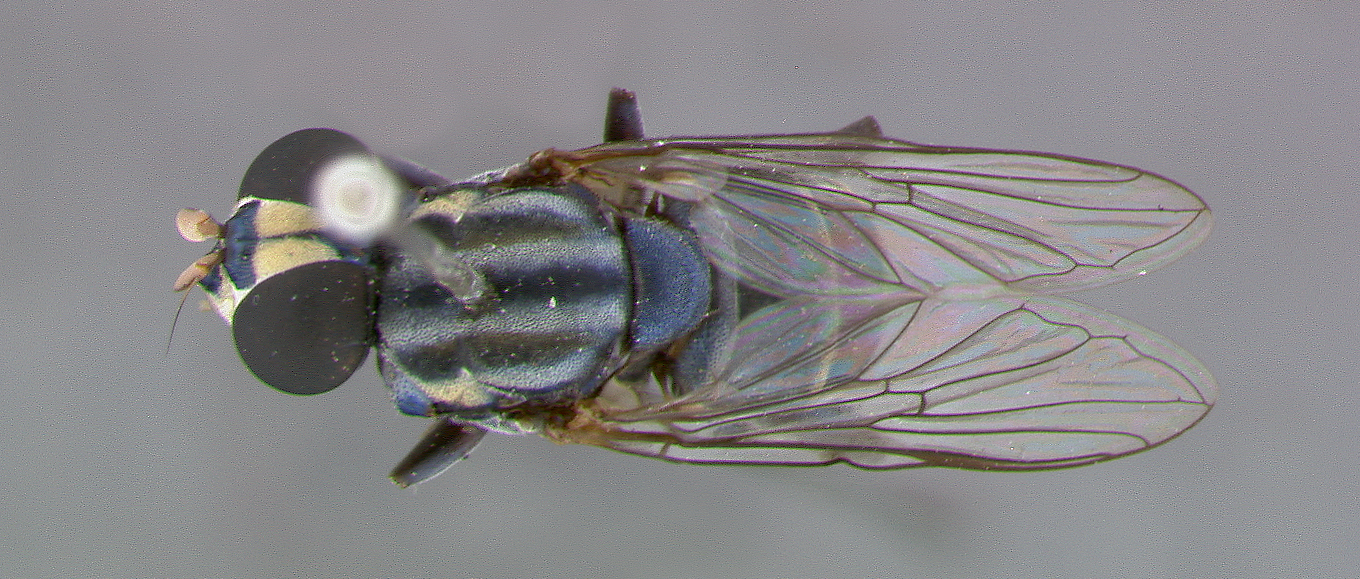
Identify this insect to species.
Nausigaster nausicaa
